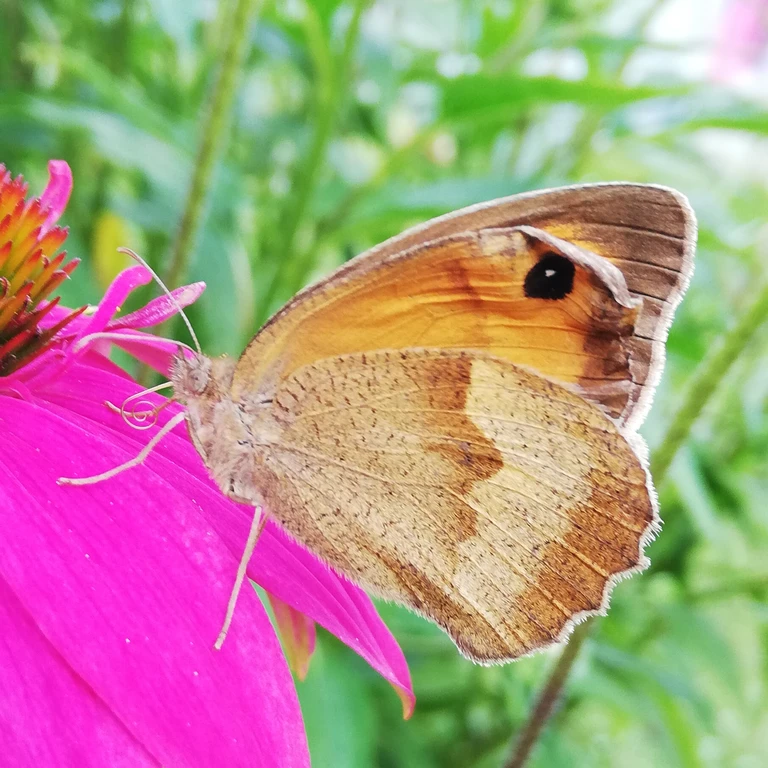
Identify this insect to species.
Maniola jurtina
